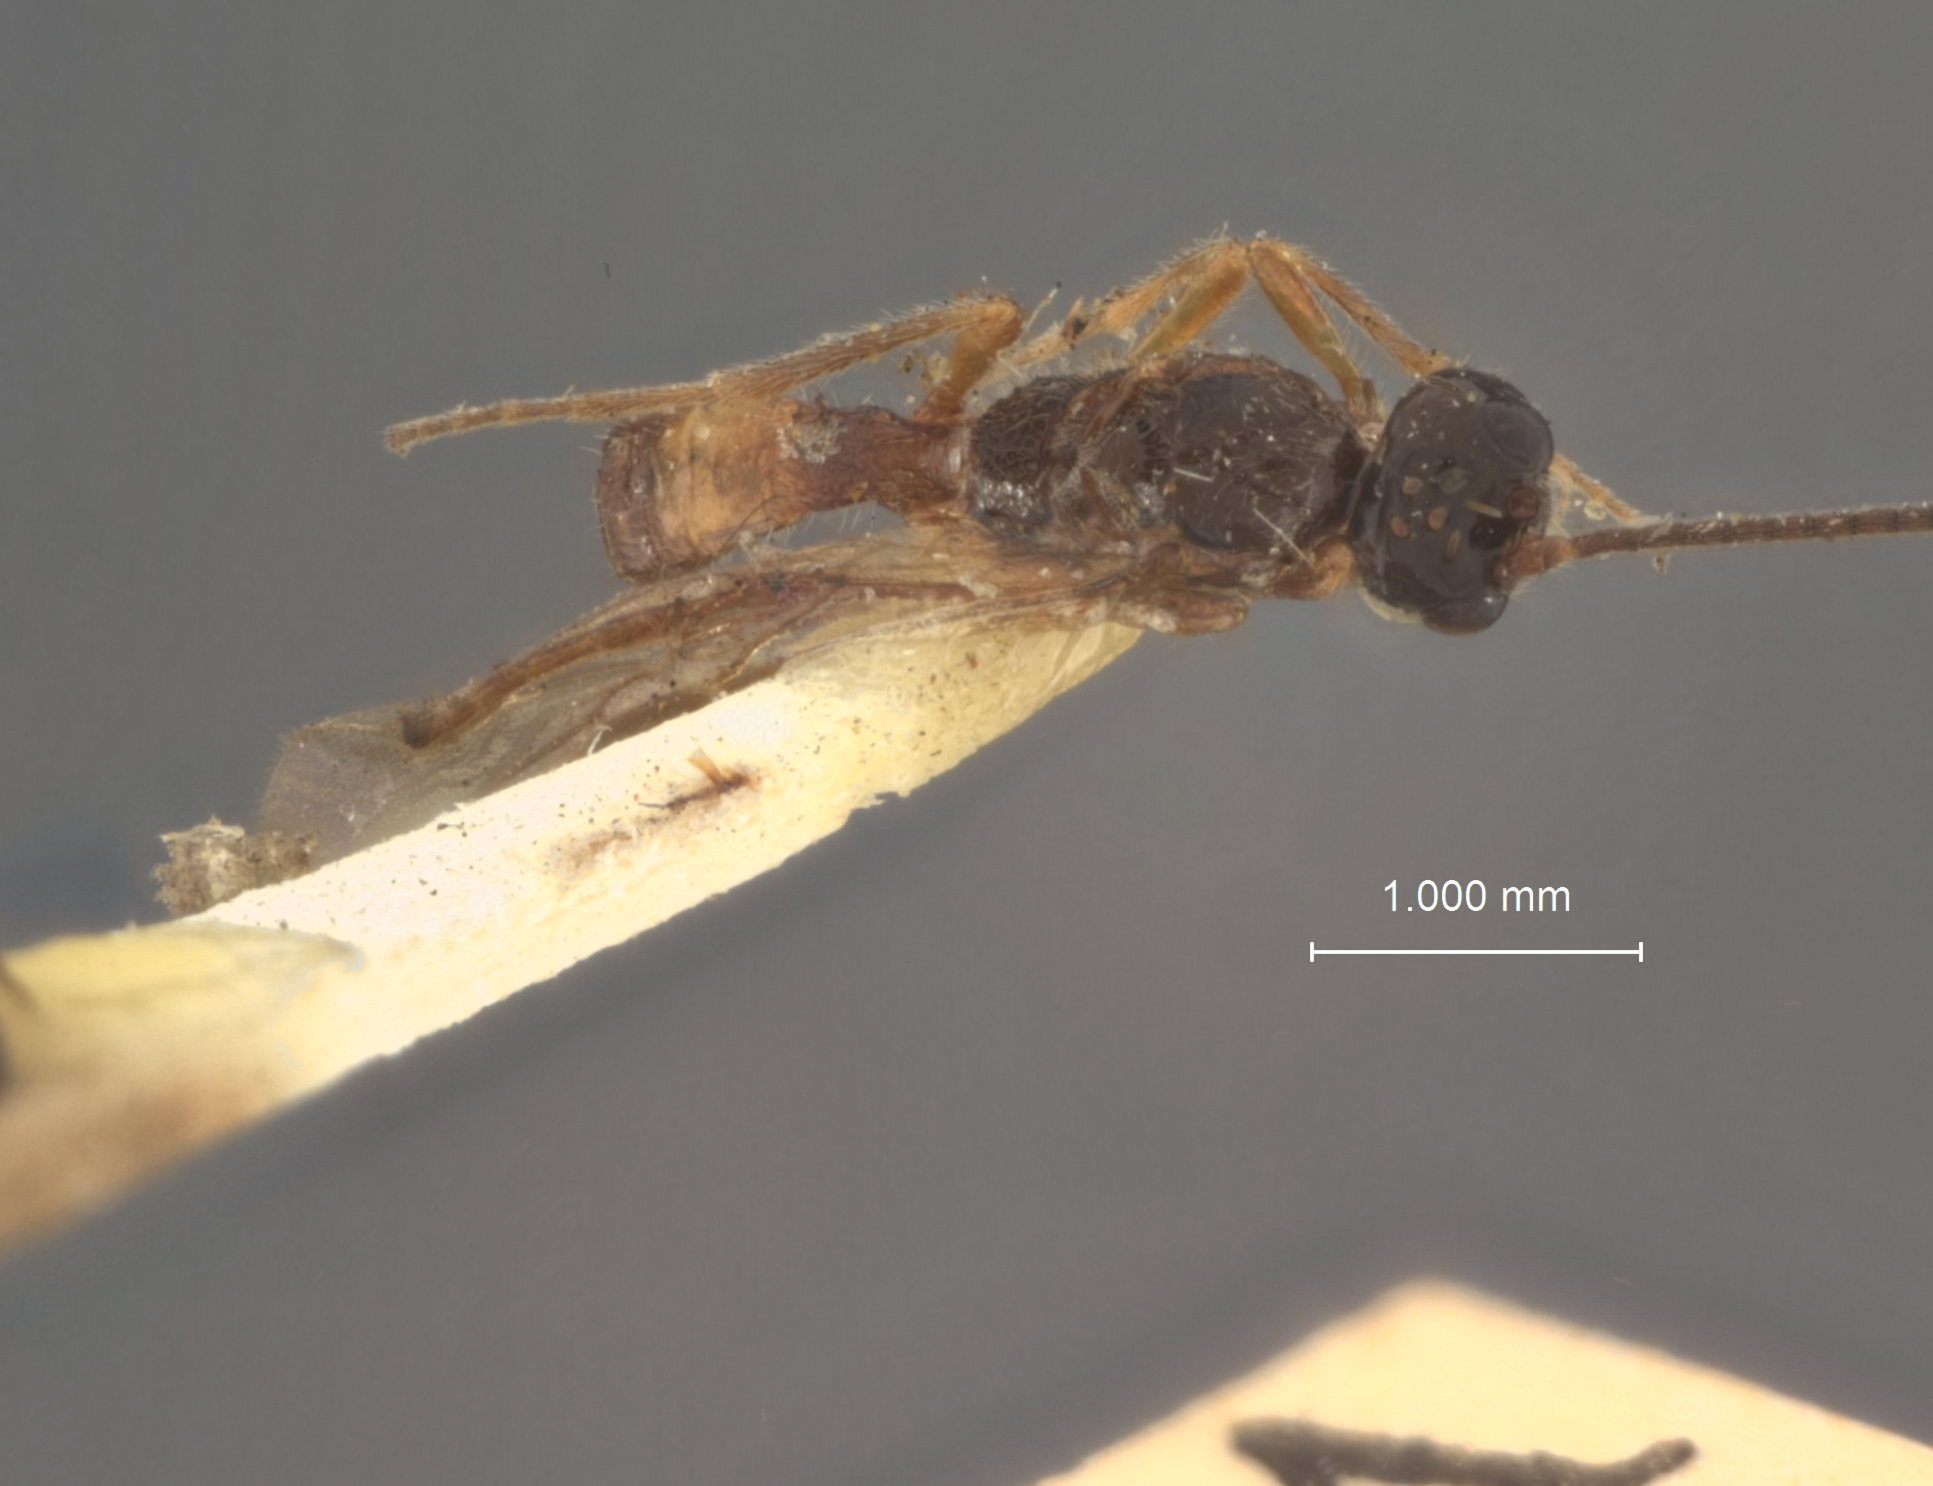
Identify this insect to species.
Coelinidea occom
